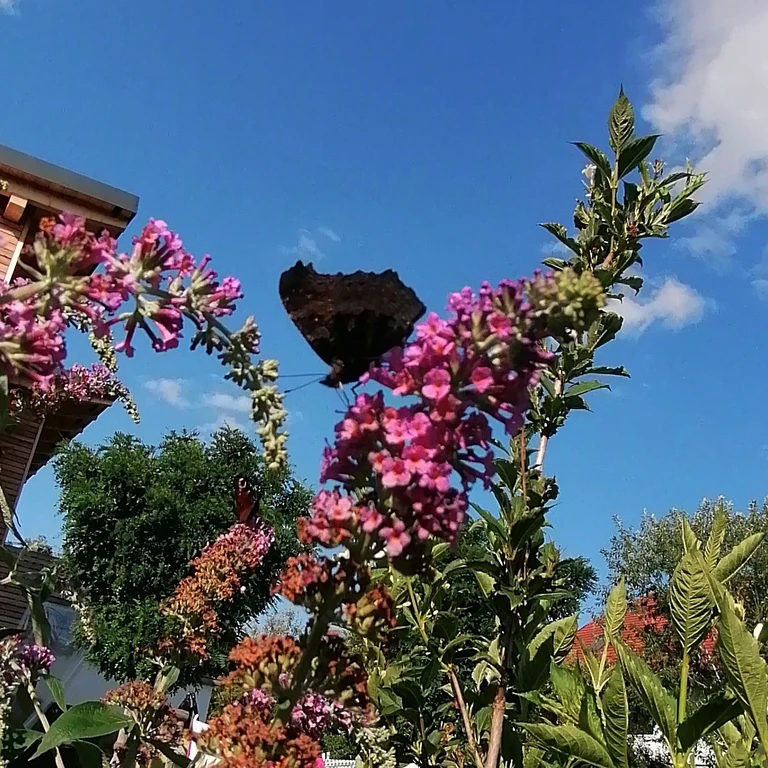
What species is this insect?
Aglais io
